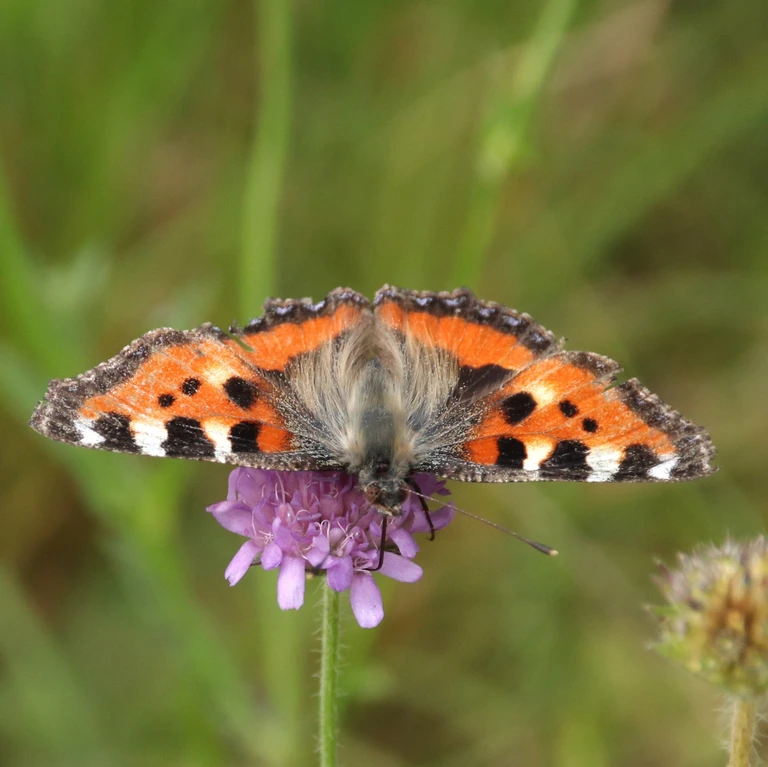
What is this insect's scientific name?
Aglais urticae
